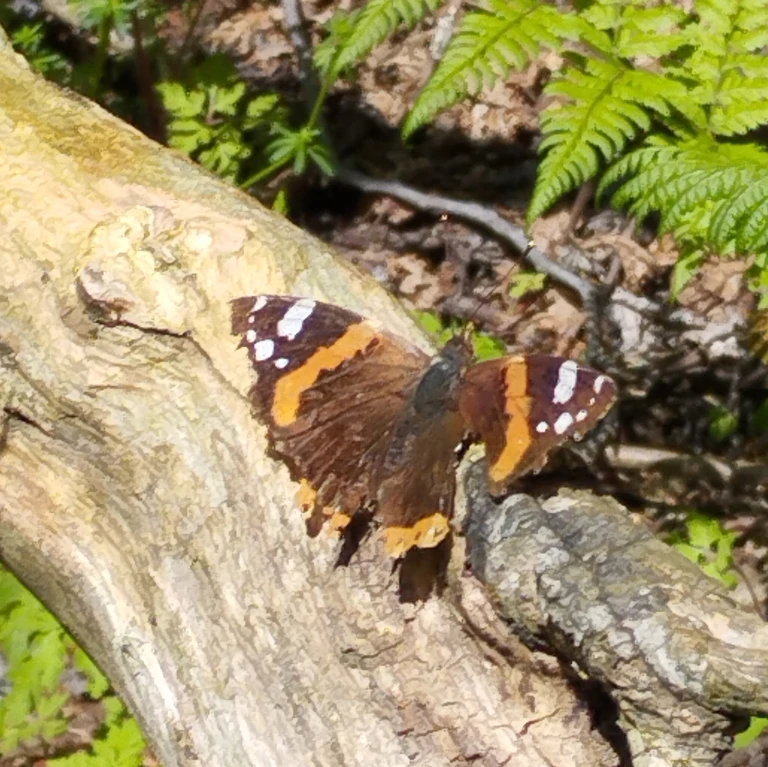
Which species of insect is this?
Vanessa atalanta
